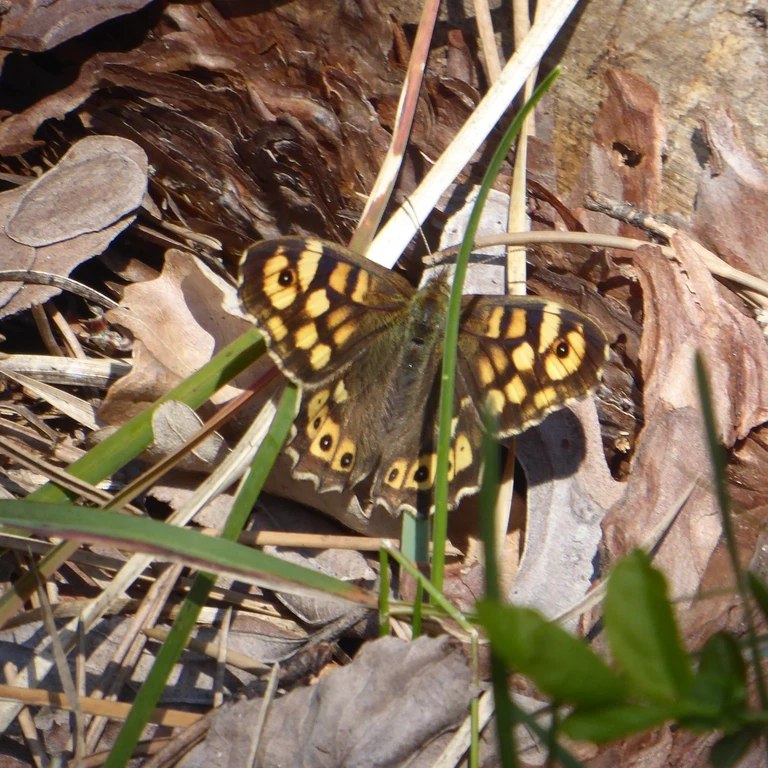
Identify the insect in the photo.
Pararge aegeria
